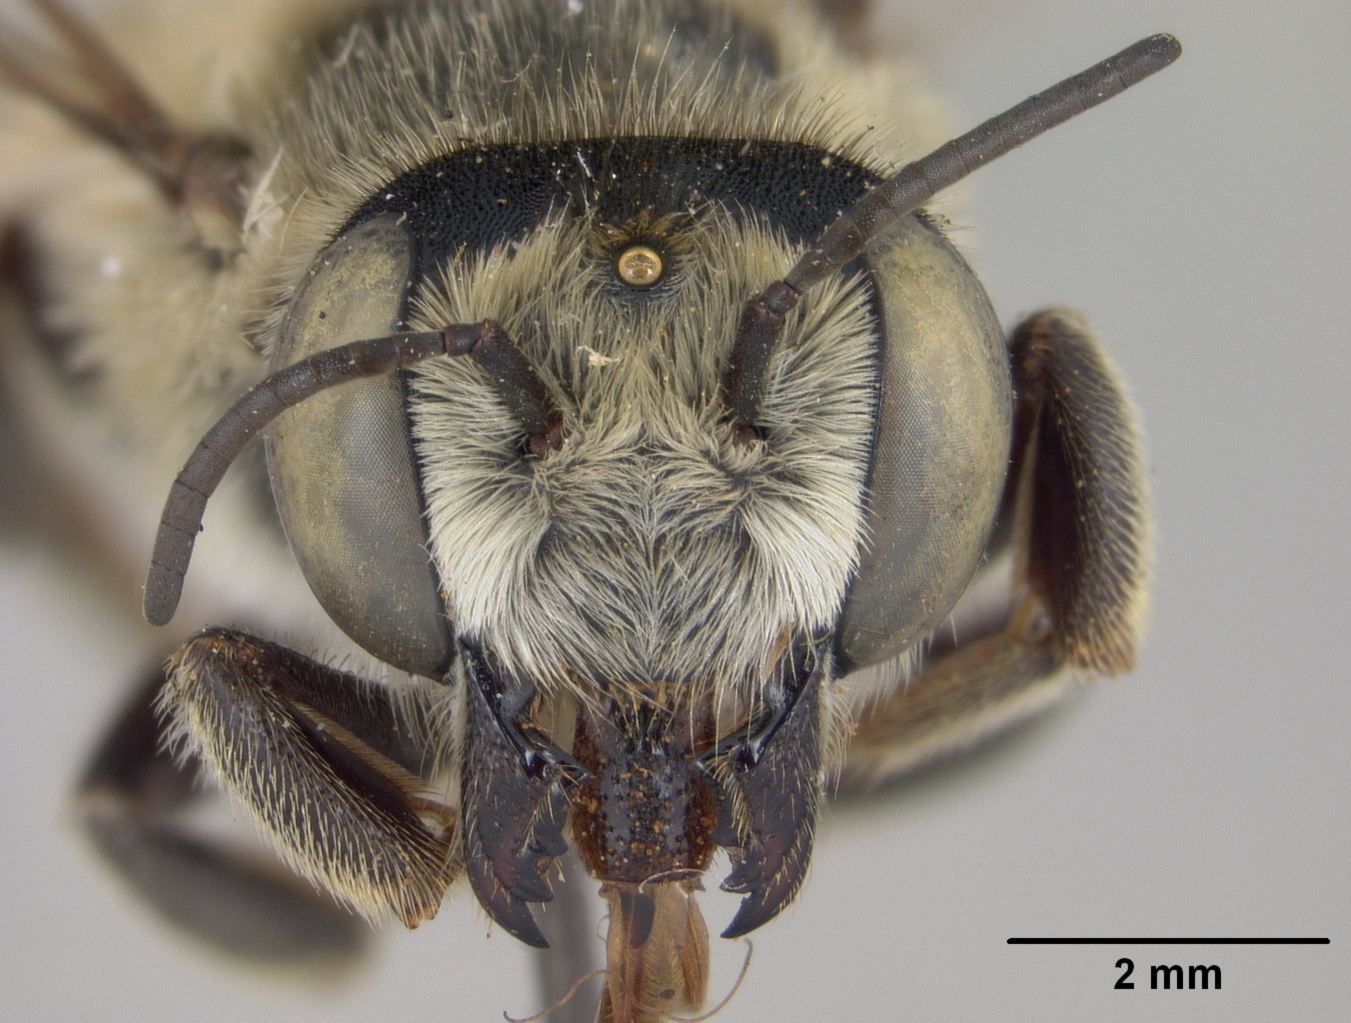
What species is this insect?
Megachile parallela
